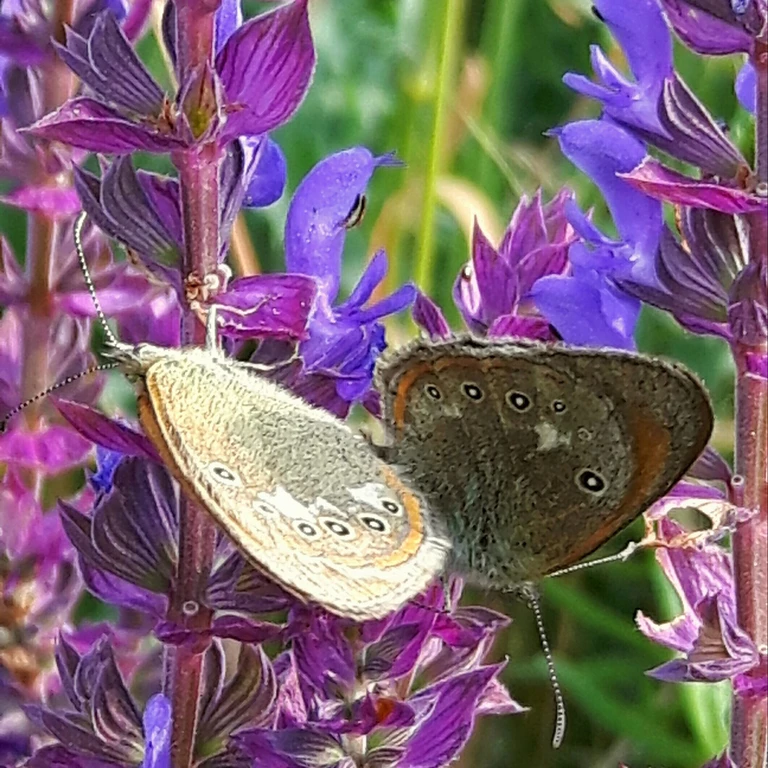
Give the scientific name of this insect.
Coenonympha glycerion (also Coenonympha iphis)
